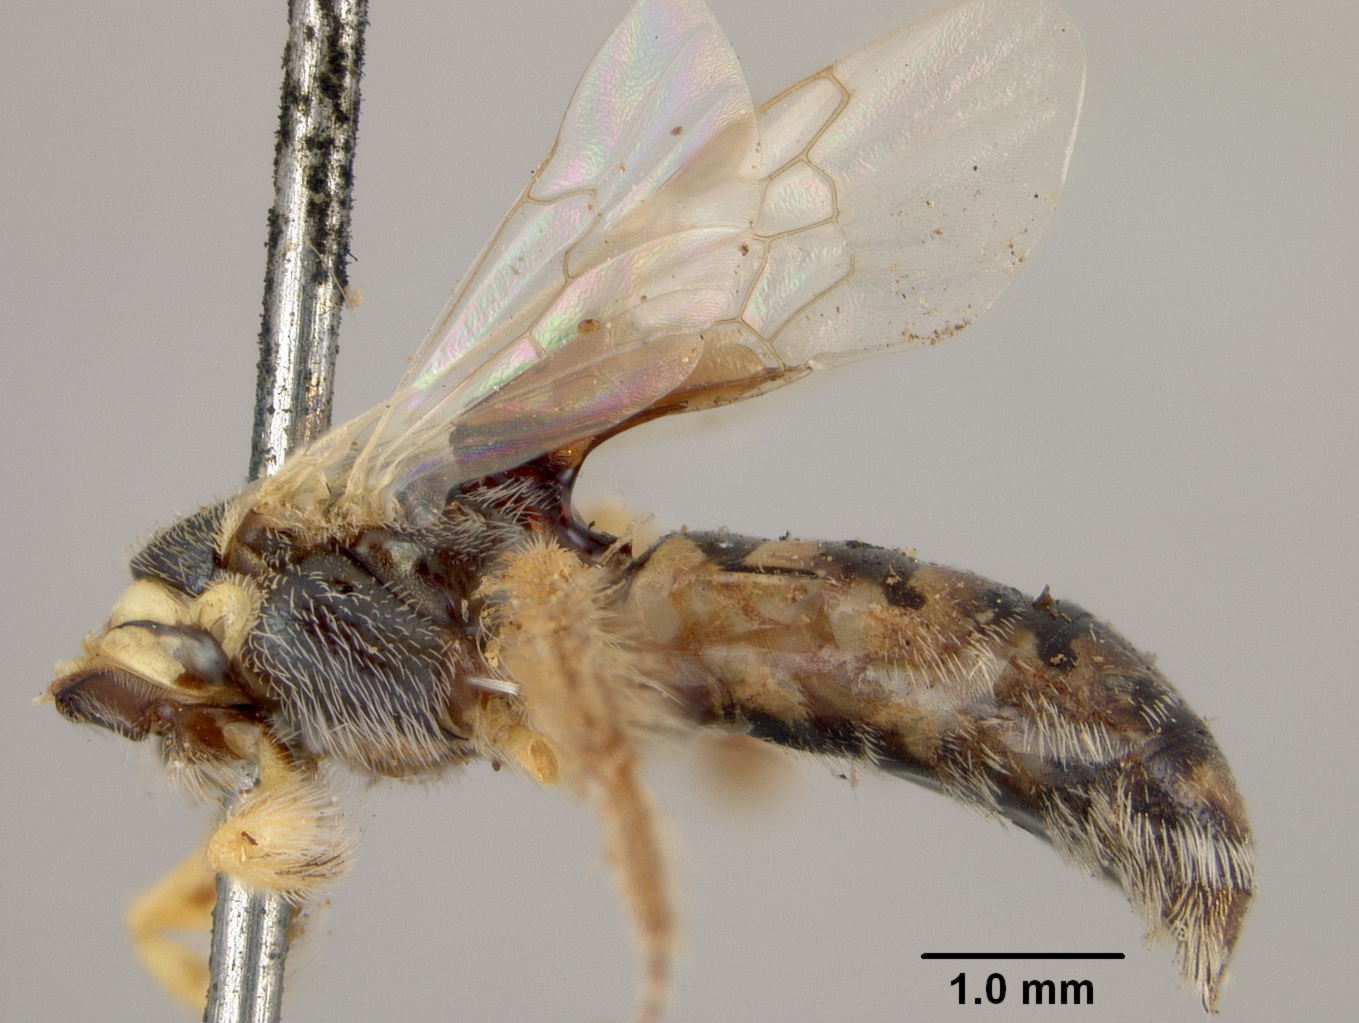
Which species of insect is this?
Perdita utahensis
